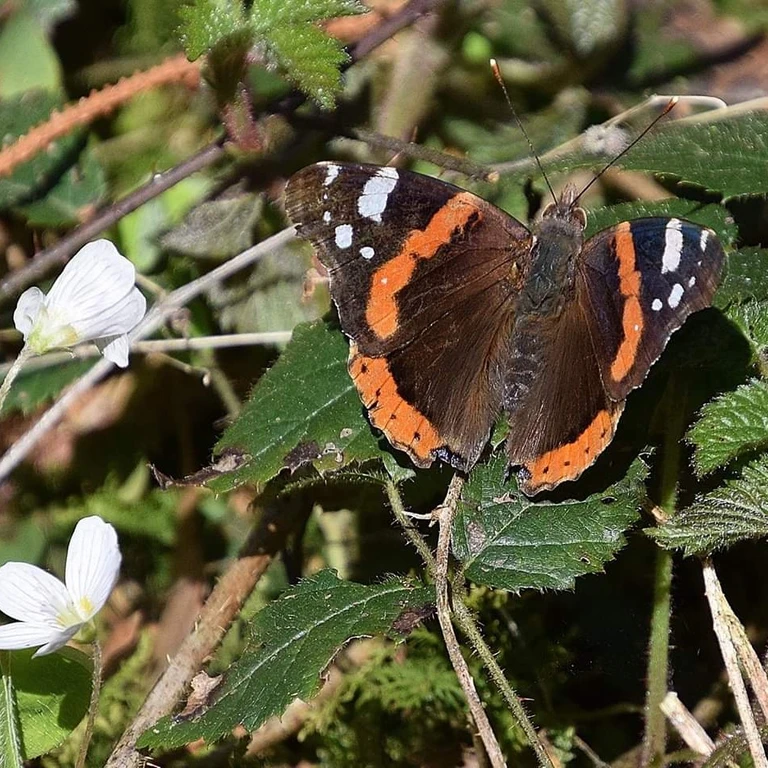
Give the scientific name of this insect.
Vanessa atalanta
